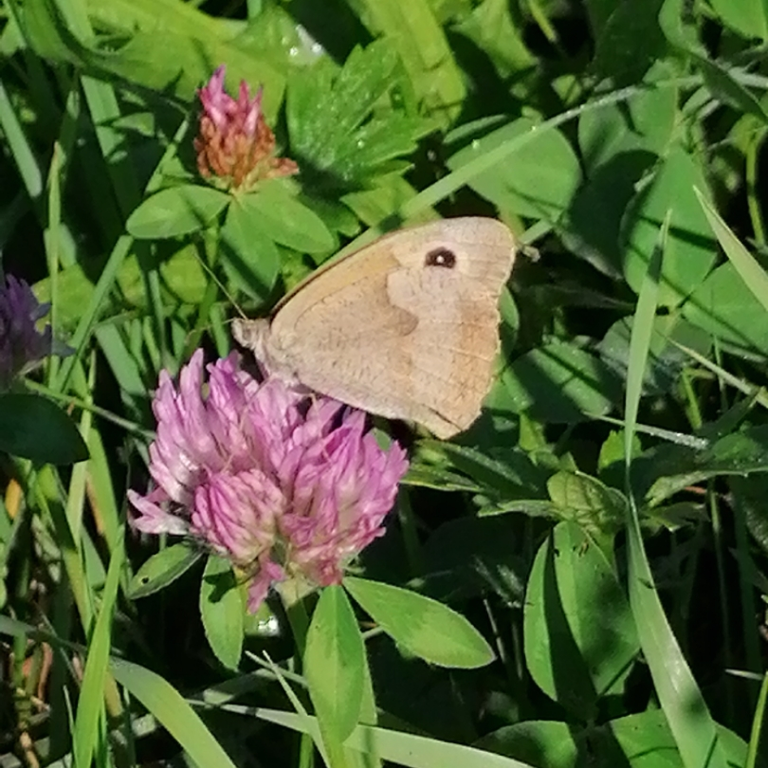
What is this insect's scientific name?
Maniola jurtina
